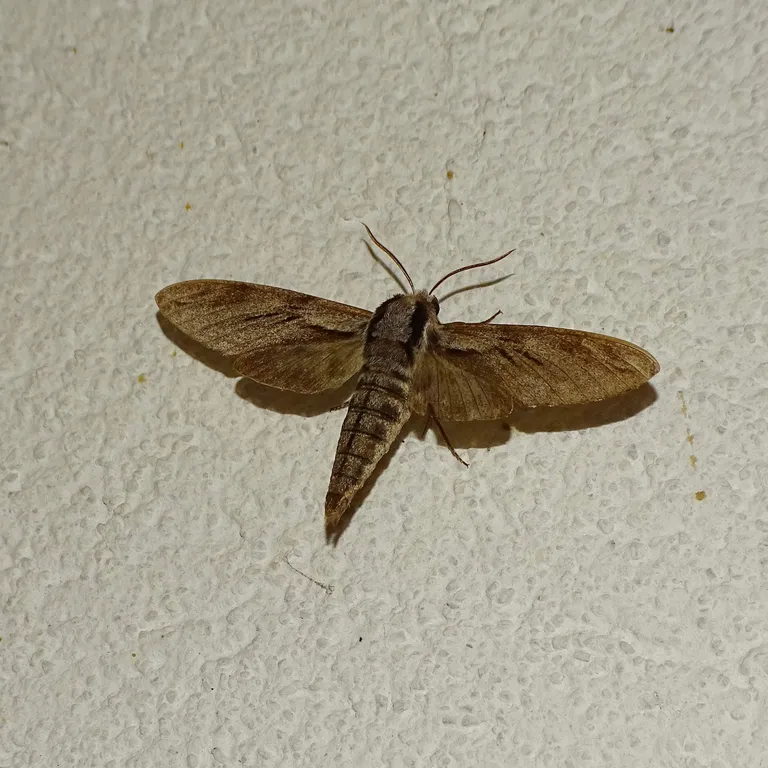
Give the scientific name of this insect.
Sphinx pinastri
